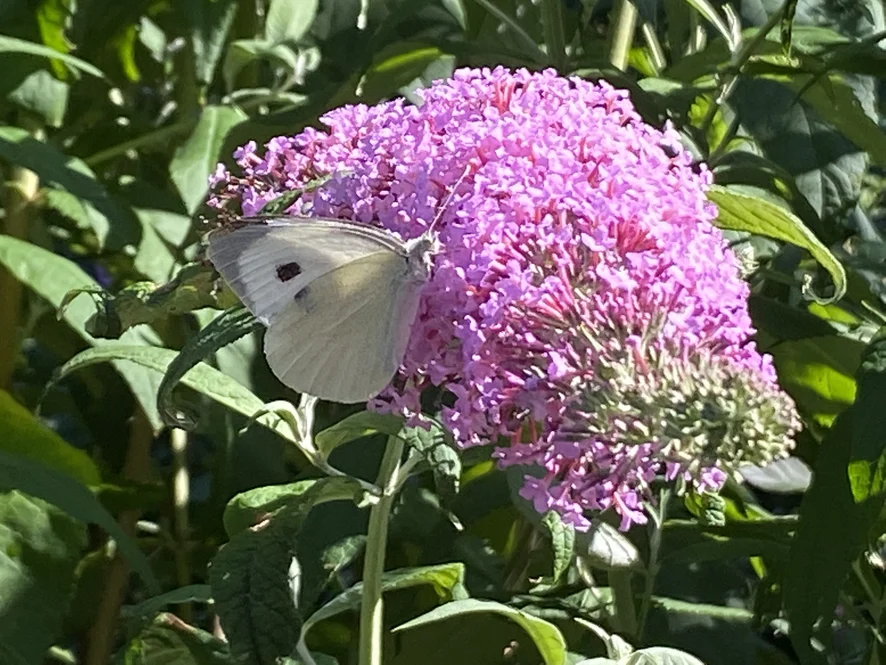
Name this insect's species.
Pieris brassicae
